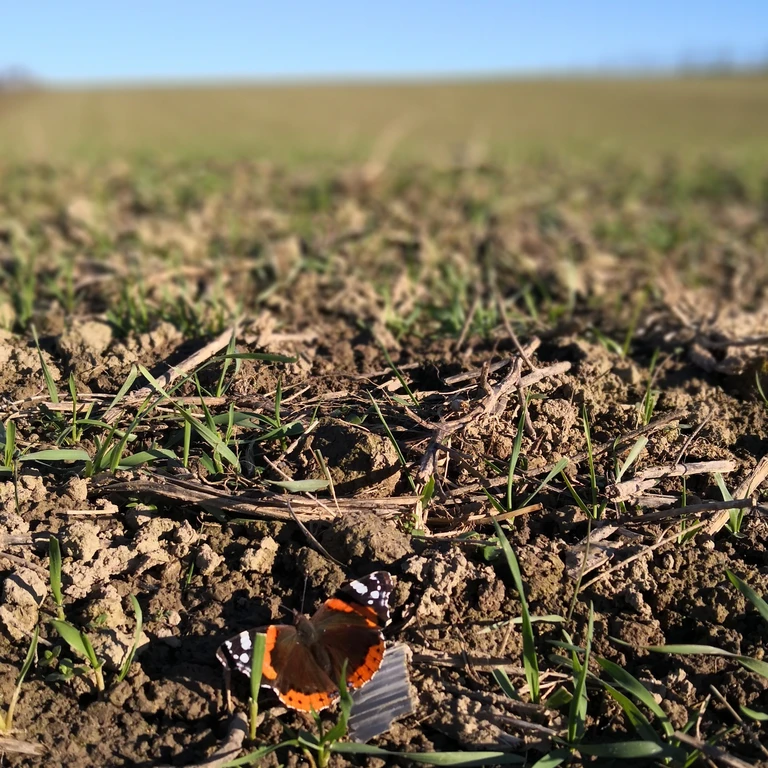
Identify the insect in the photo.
Vanessa atalanta
